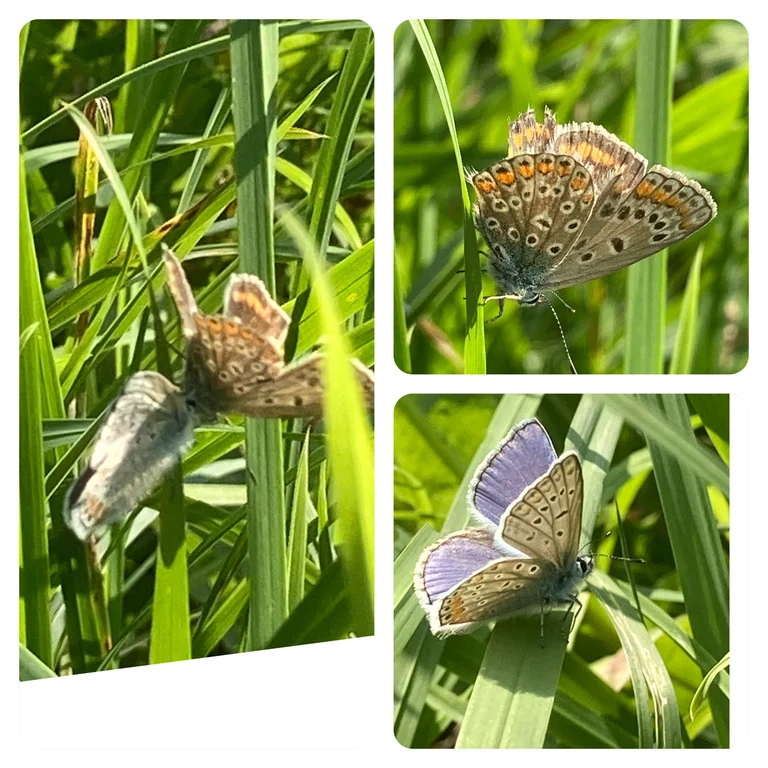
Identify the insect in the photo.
Polyommatus icarus
